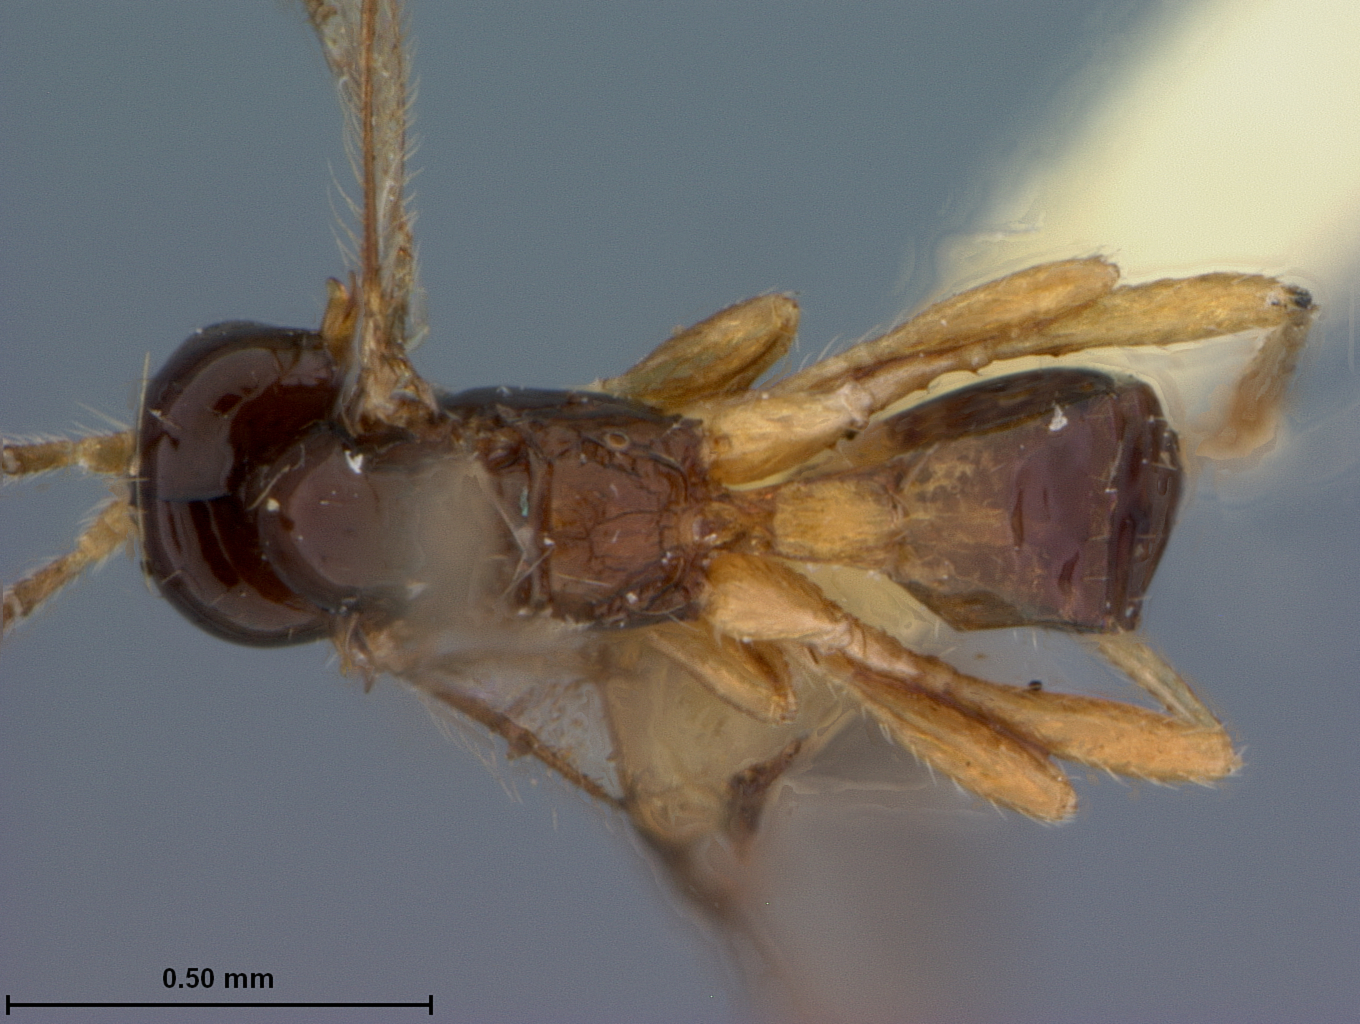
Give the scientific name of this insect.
Aspilota capitata
